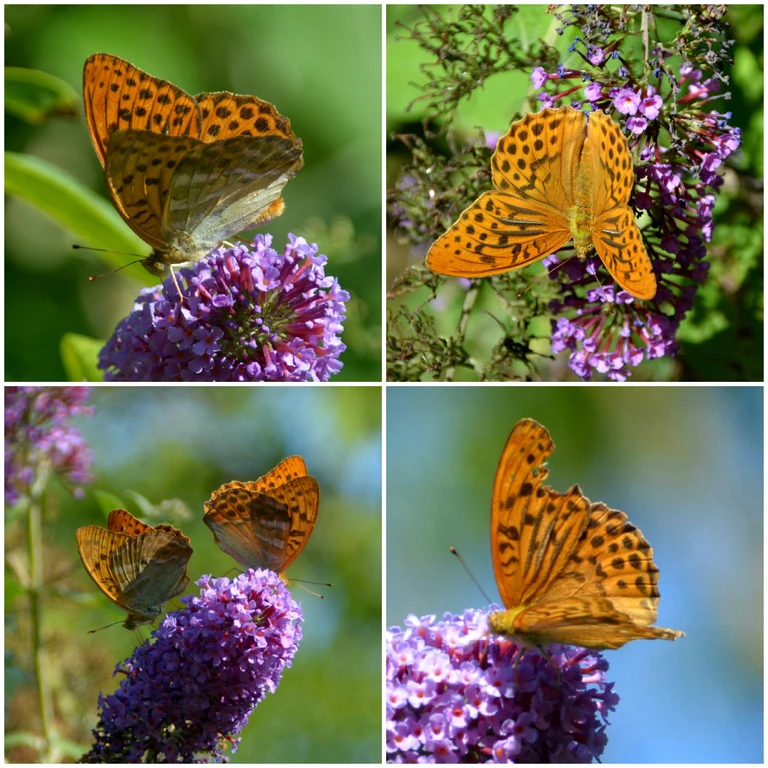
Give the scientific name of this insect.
Argynnis paphia
